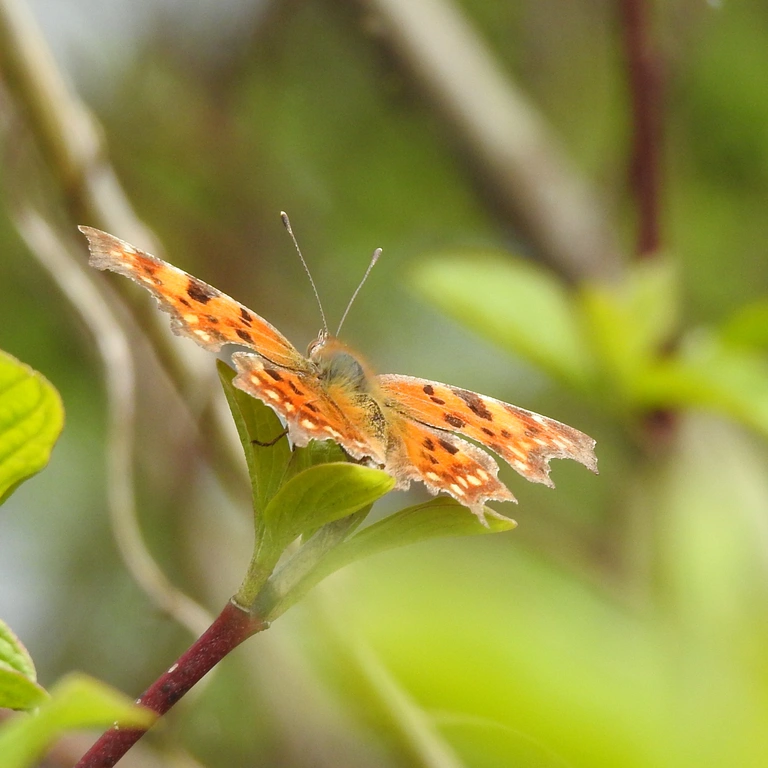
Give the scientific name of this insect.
Polygonia c-album
